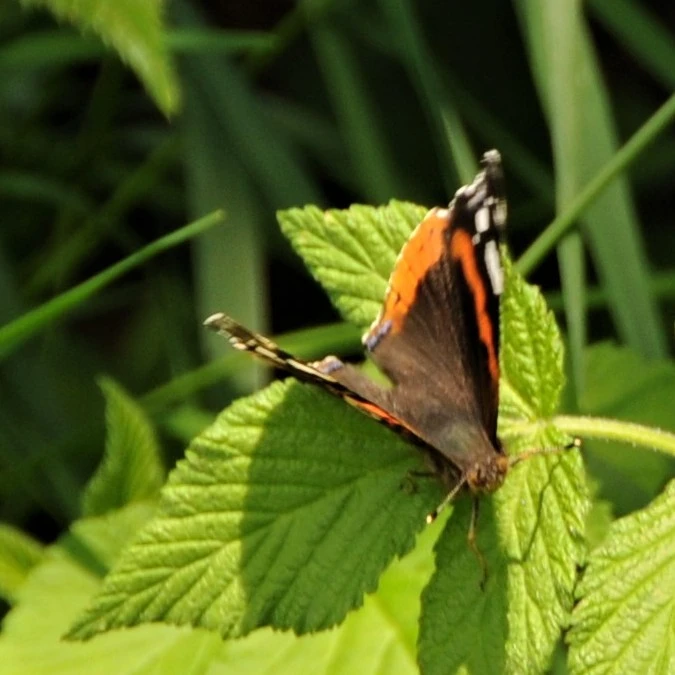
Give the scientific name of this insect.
Vanessa atalanta
